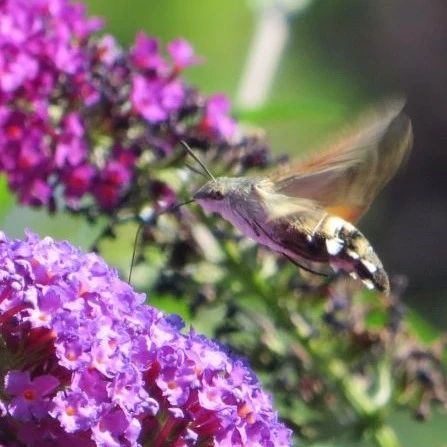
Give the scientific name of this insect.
Macroglossum stellatarum
